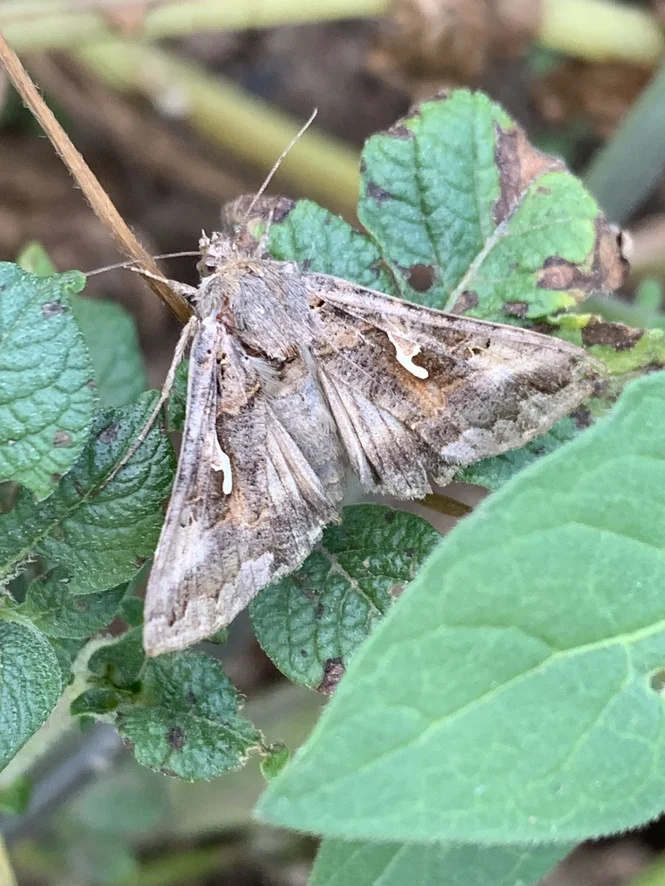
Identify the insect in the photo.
Autographa gamma
